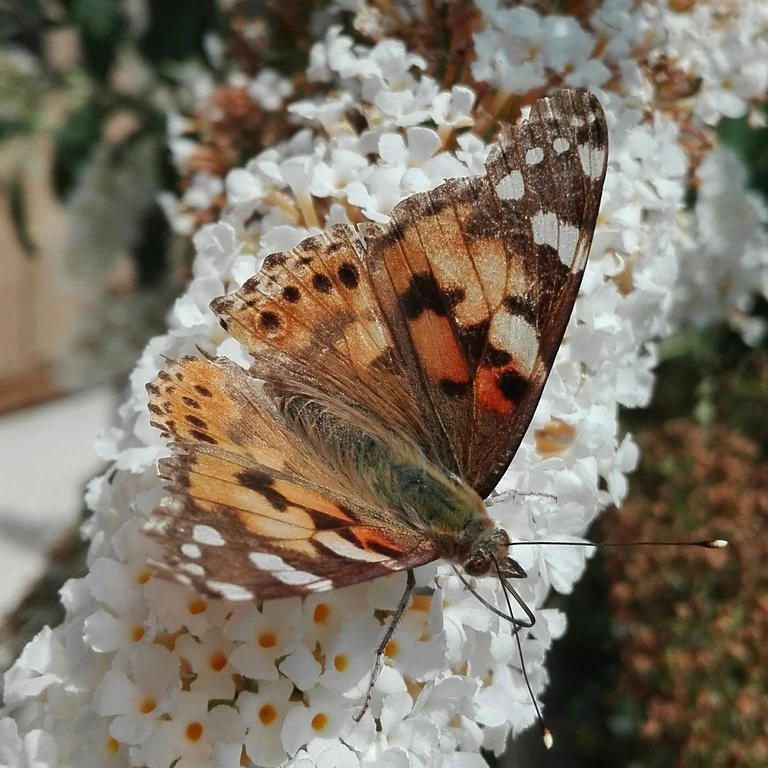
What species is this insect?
Vanessa cardui
